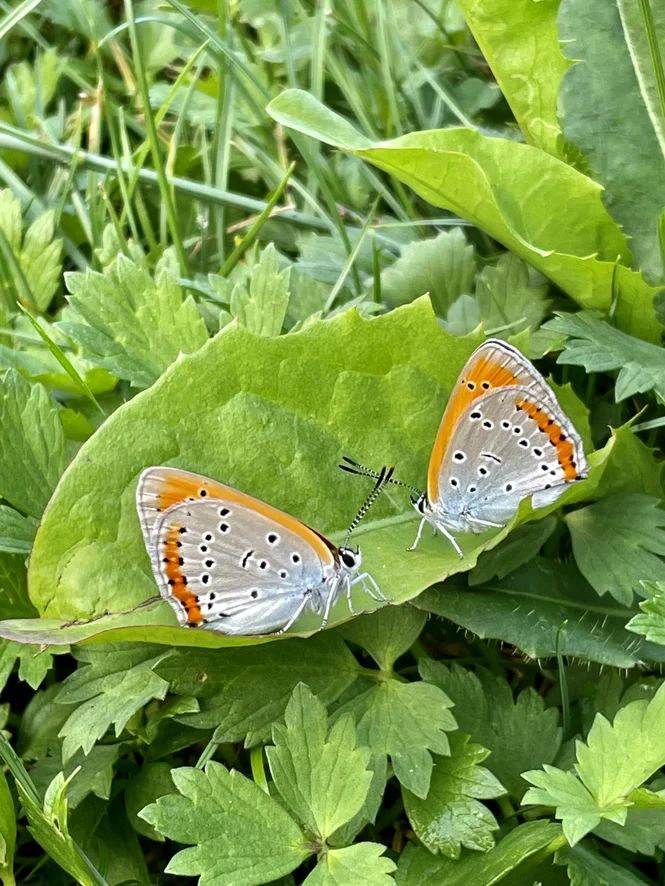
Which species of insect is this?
Lycaena dispar
